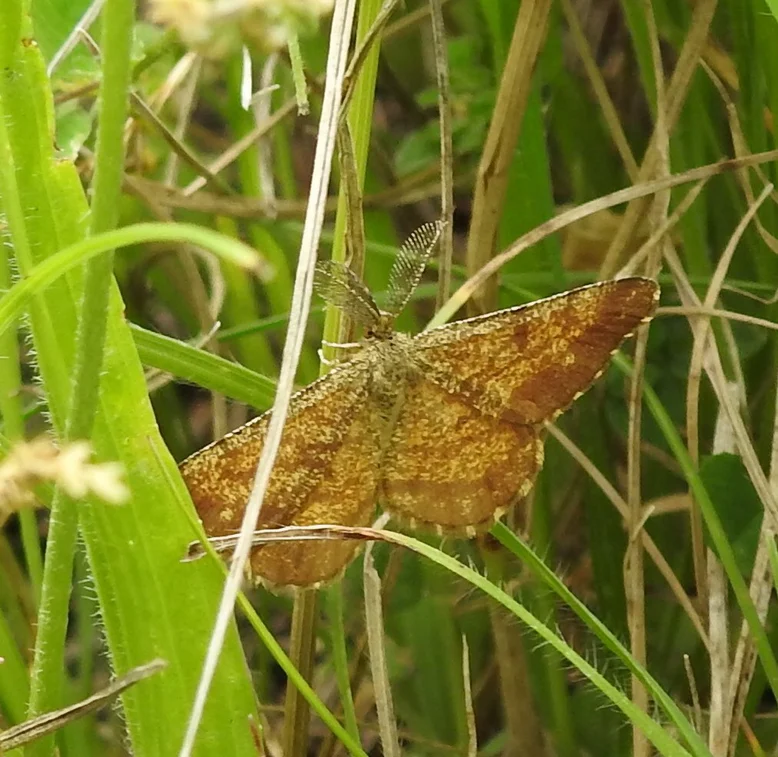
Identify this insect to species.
Ematurga atomaria
